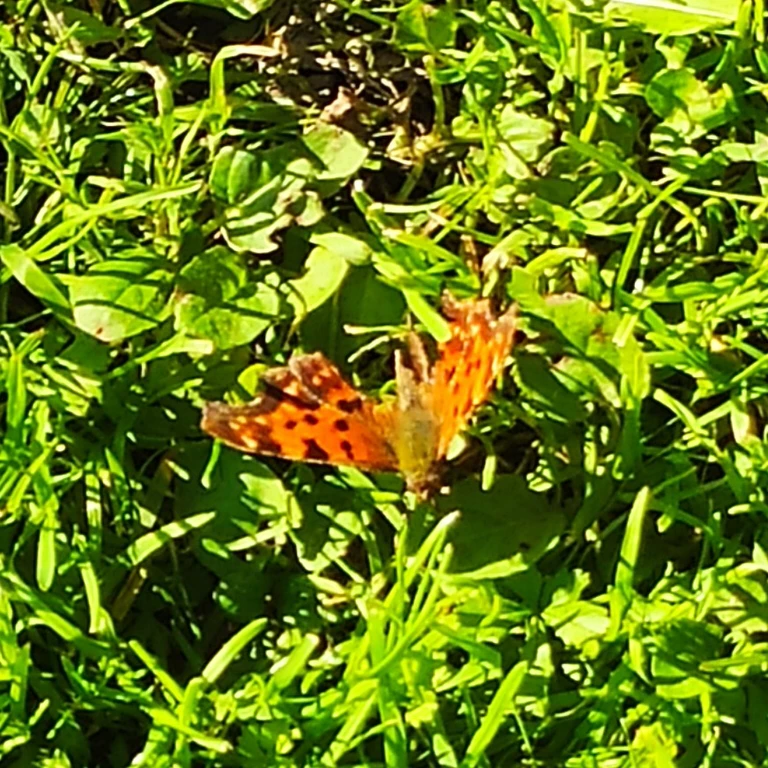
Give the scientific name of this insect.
Polygonia c-album
